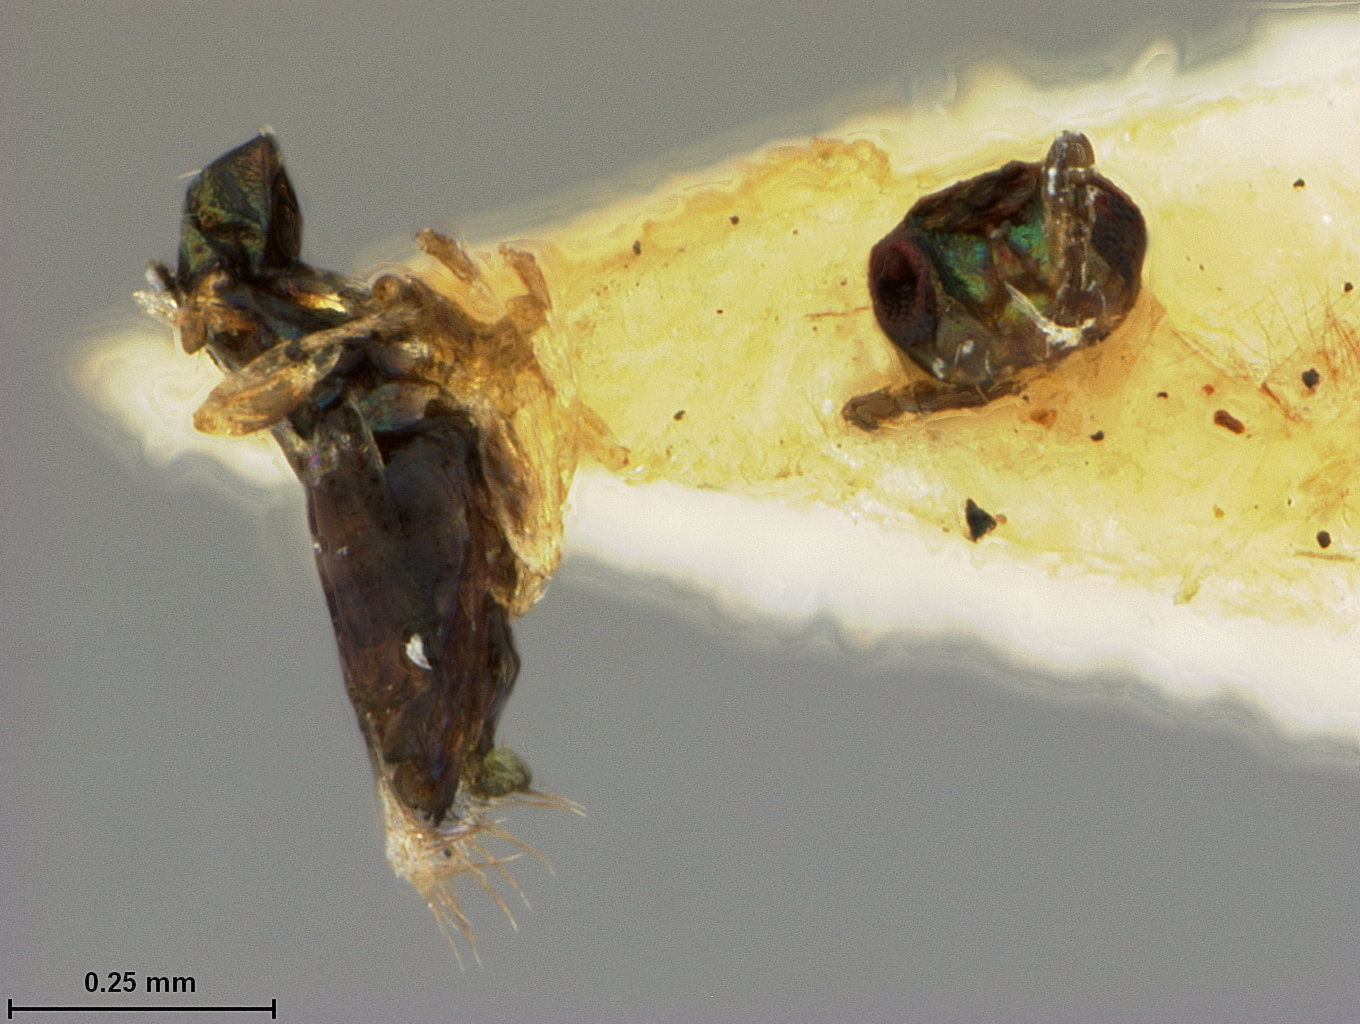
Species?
Gyrolasia metallica
